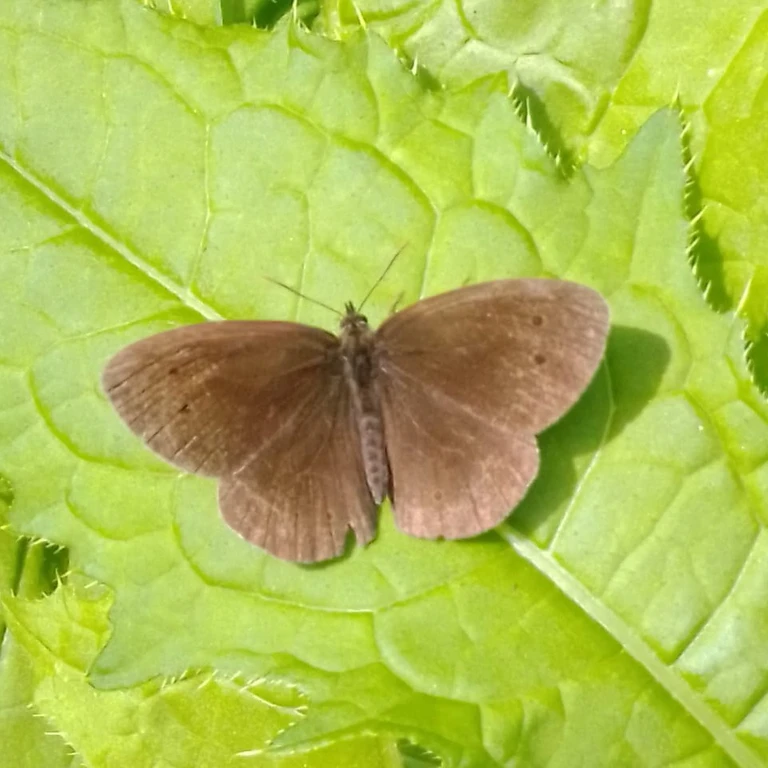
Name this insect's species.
Aphantopus hyperantus
